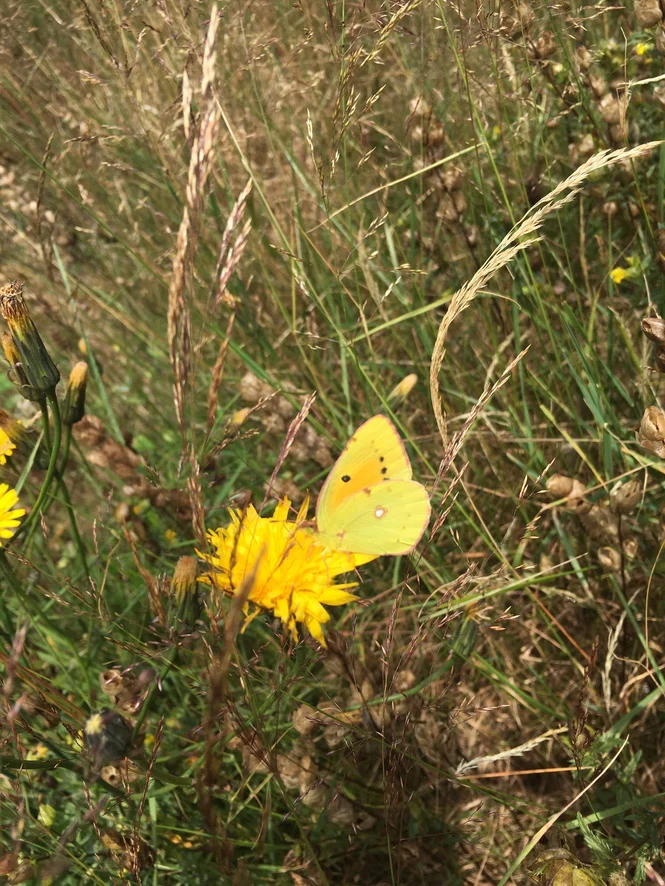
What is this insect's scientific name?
Colias croceus
